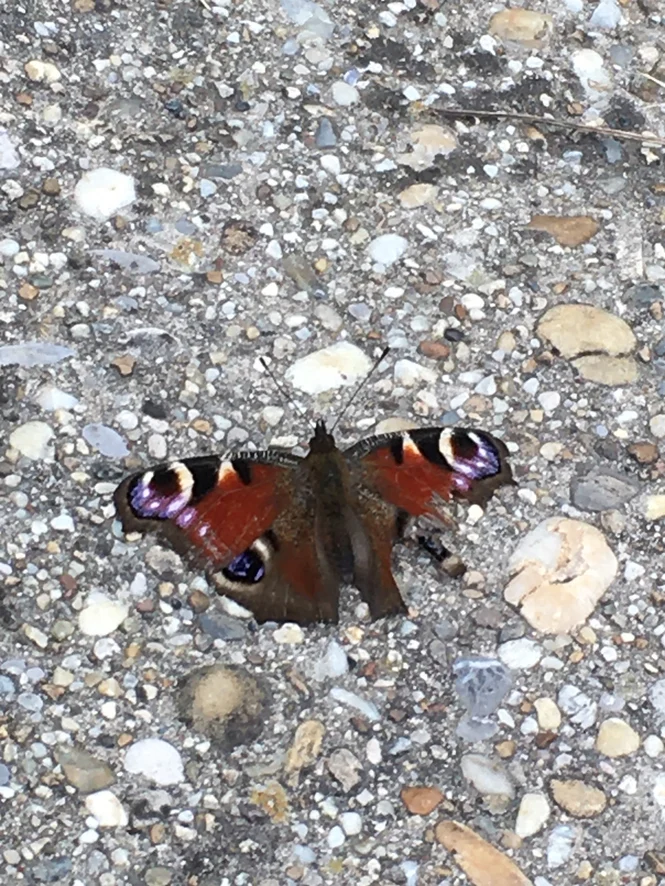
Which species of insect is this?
Aglais io
